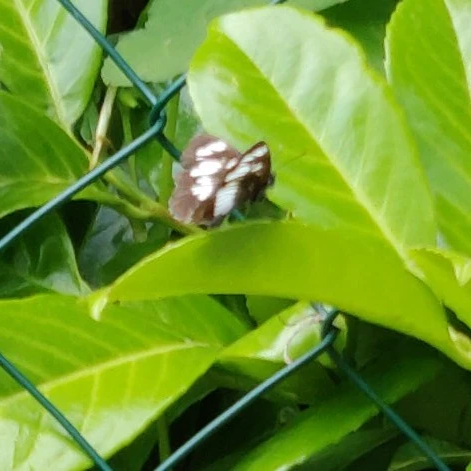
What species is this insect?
Neptis rivularis
